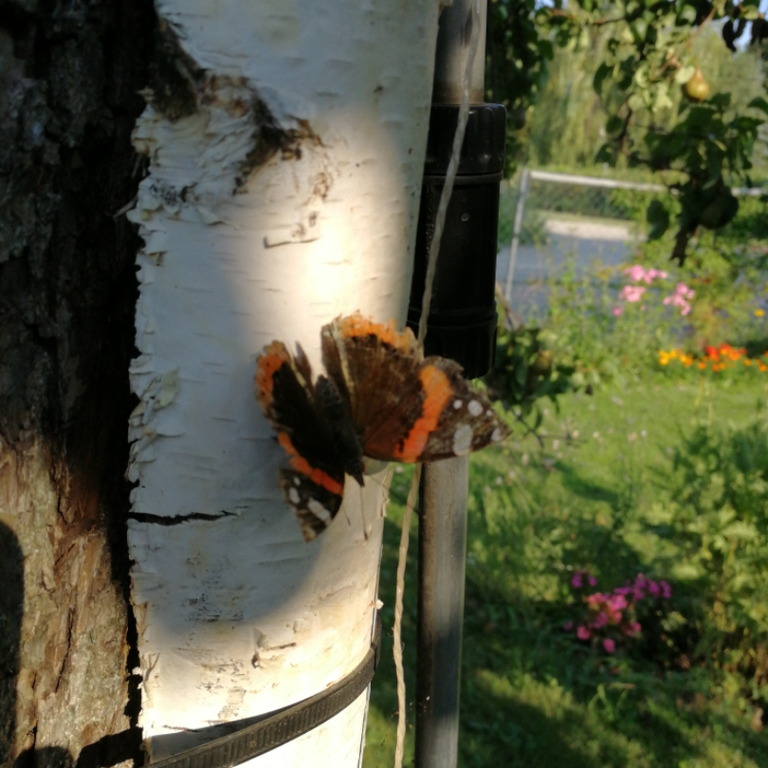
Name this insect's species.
Vanessa atalanta
